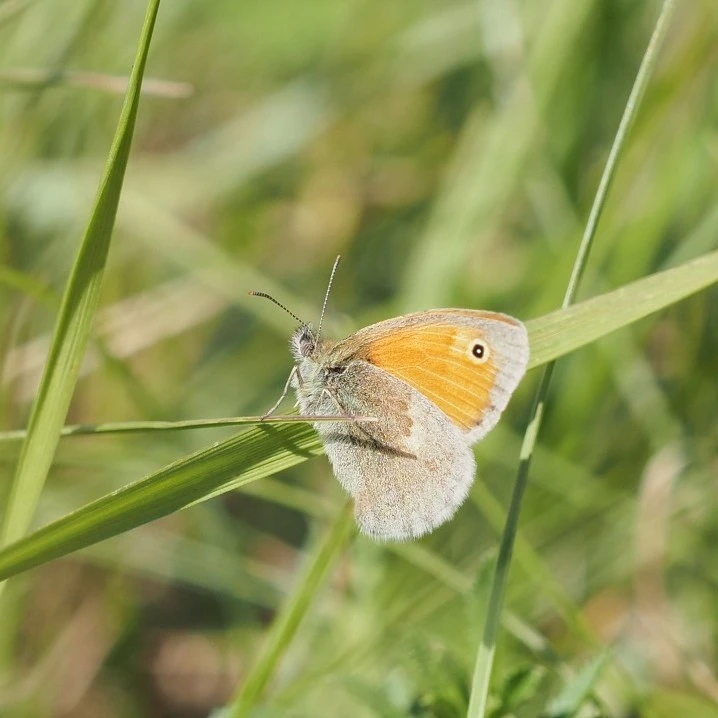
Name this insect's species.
Coenonympha pamphilus
